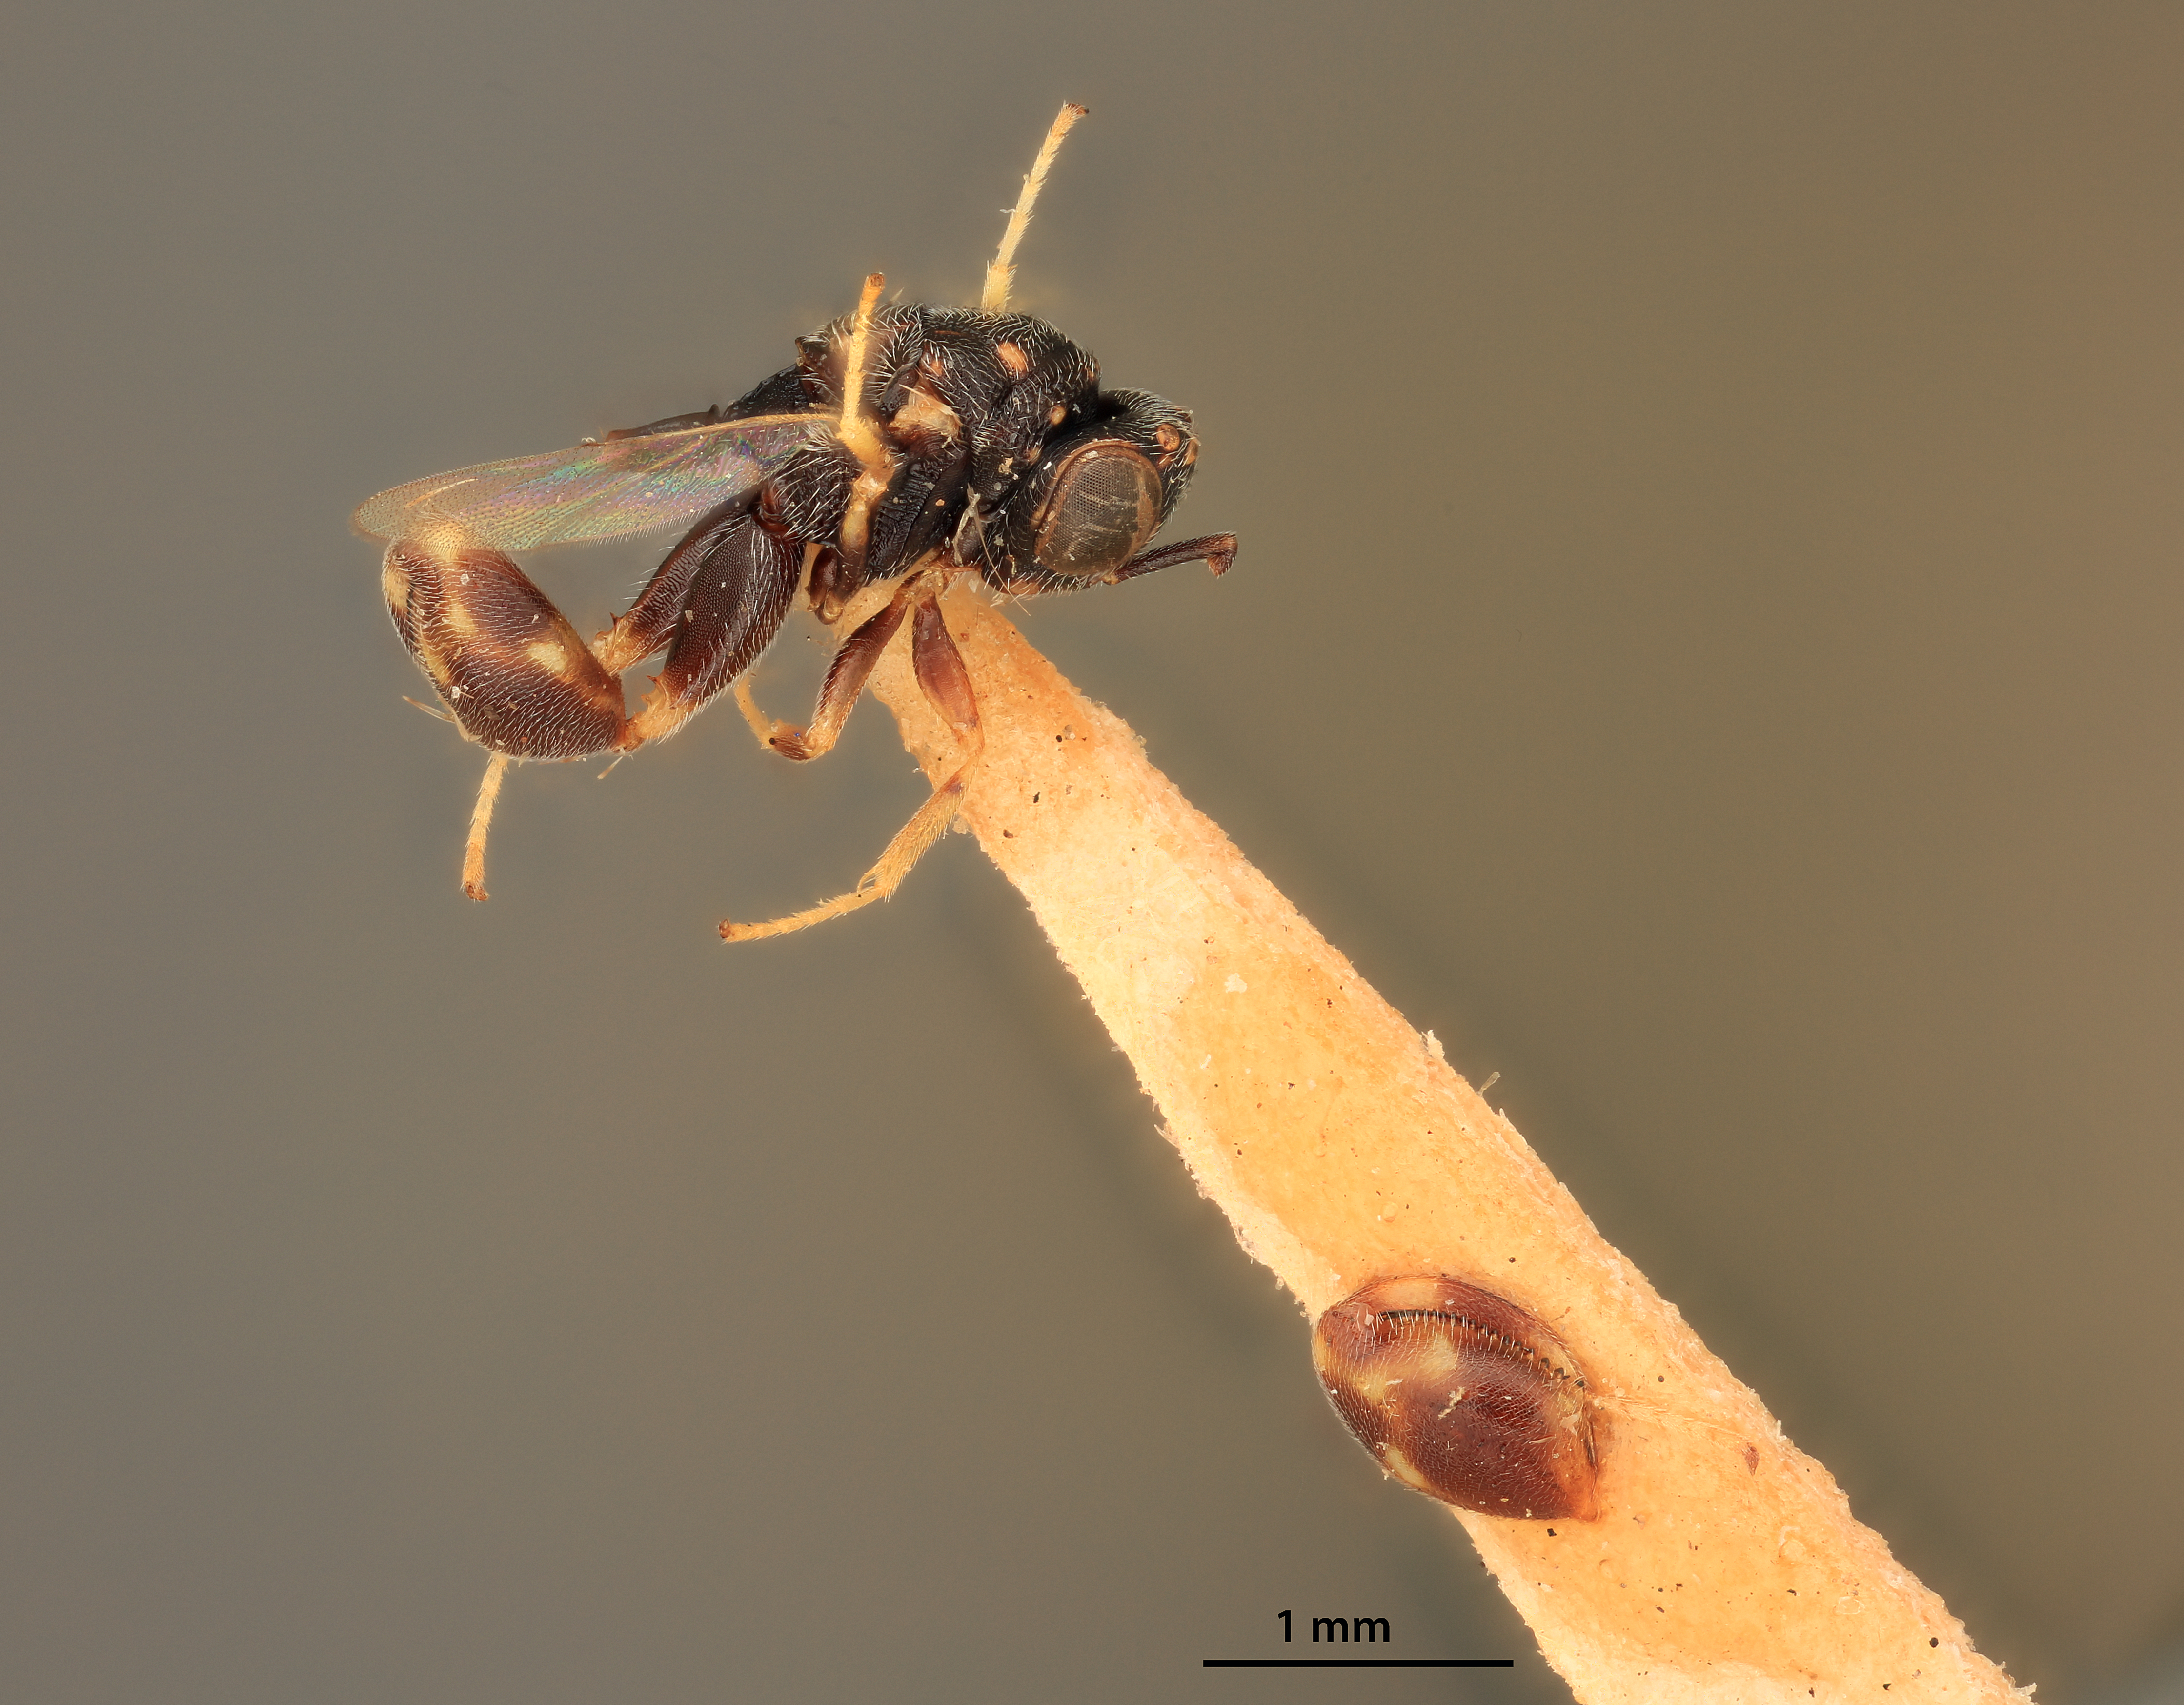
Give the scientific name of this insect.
Spilochalcis ancylae
